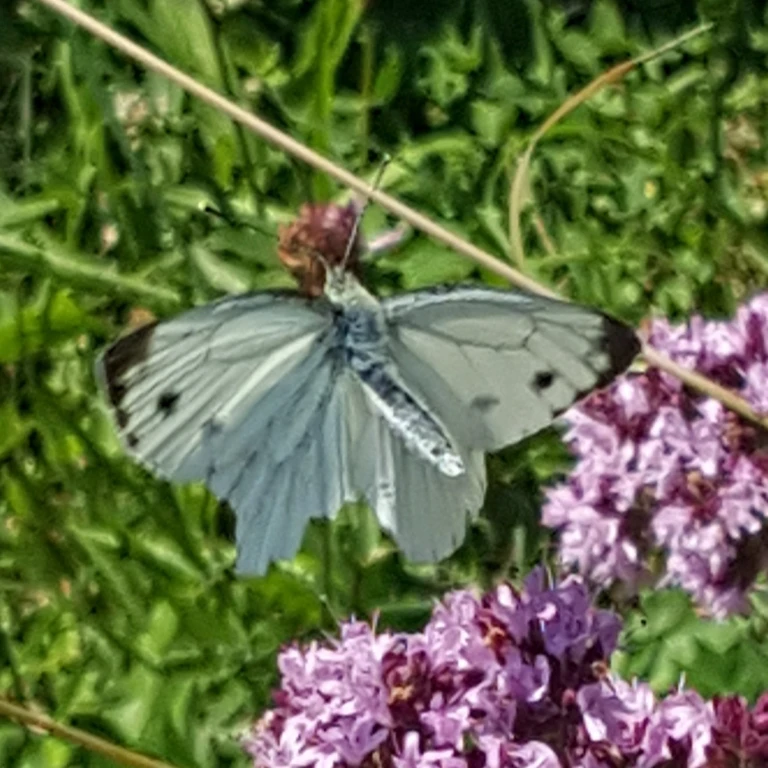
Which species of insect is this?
Pieris napi
